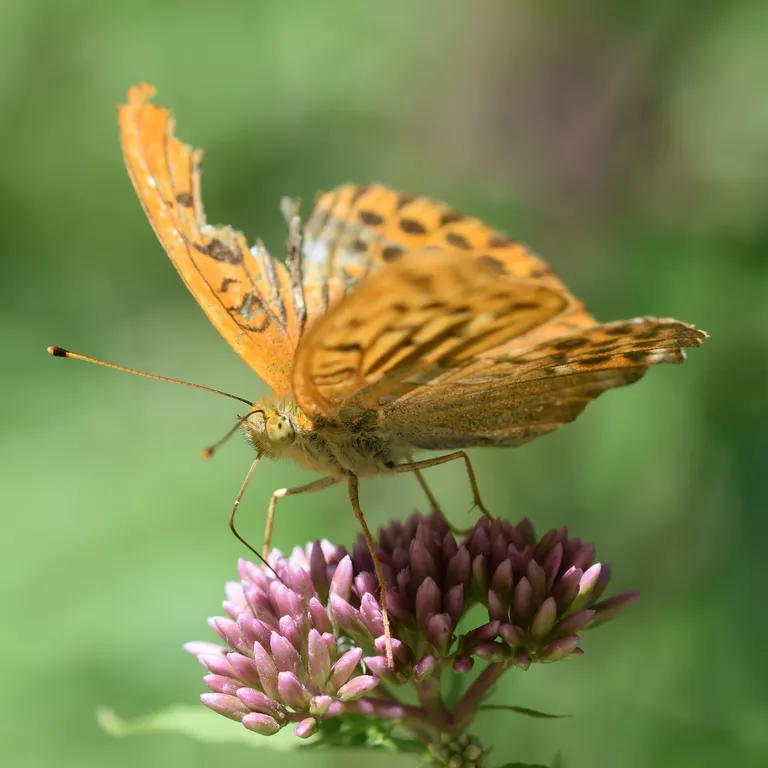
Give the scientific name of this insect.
Argynnis paphia
